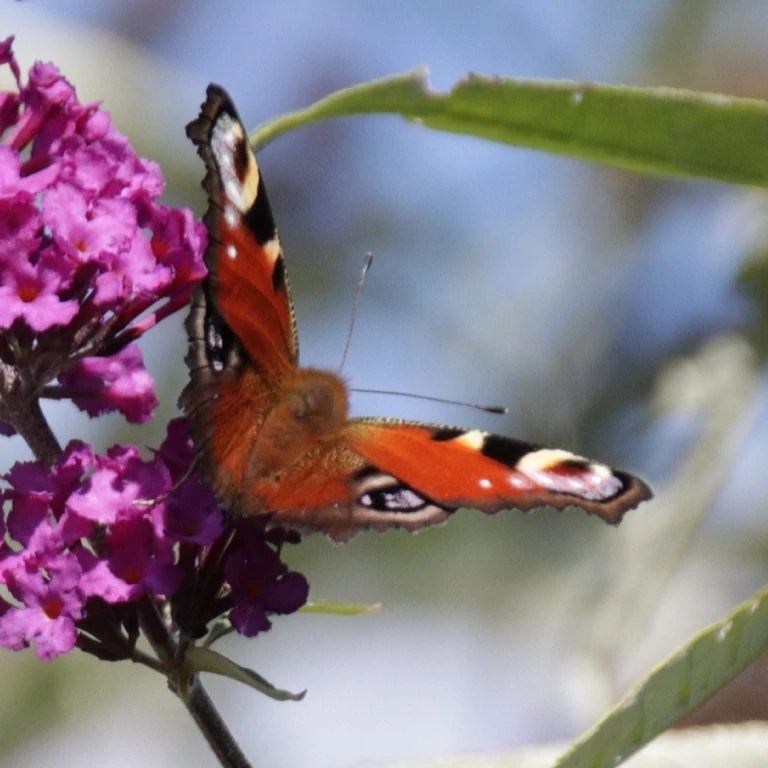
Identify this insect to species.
Aglais io
